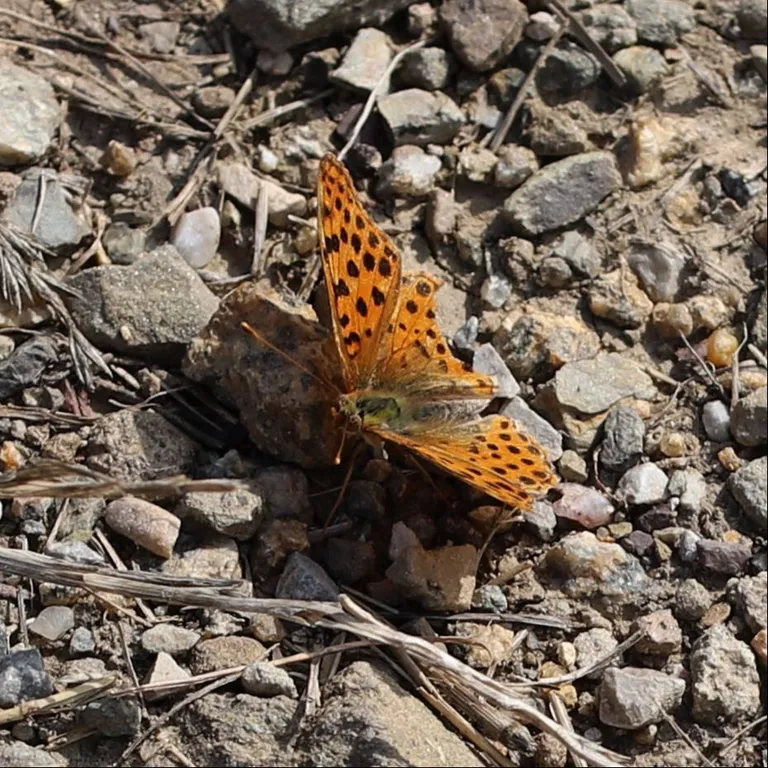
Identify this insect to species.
Issoria lathonia
